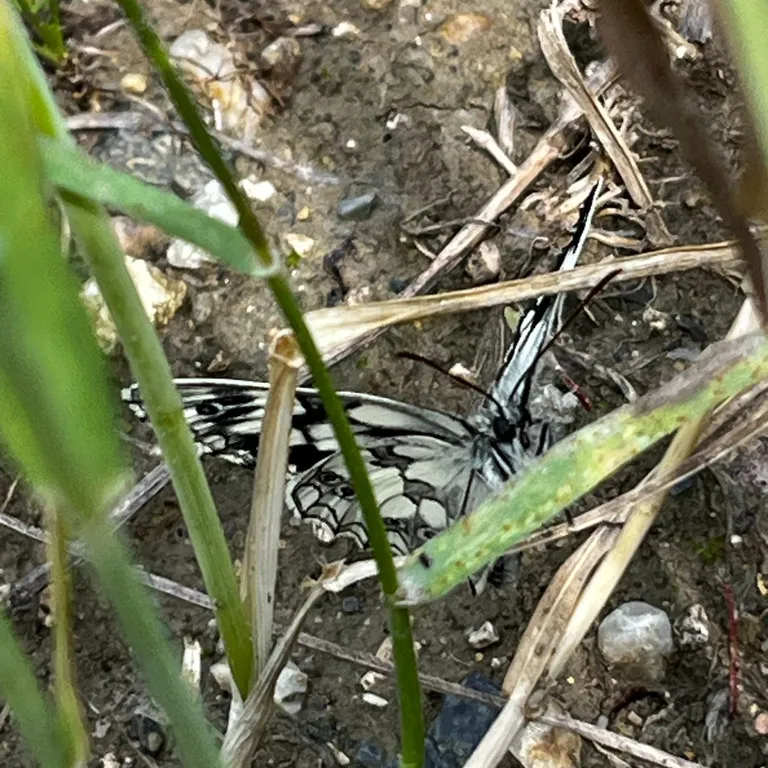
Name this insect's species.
Melanargia galathea
